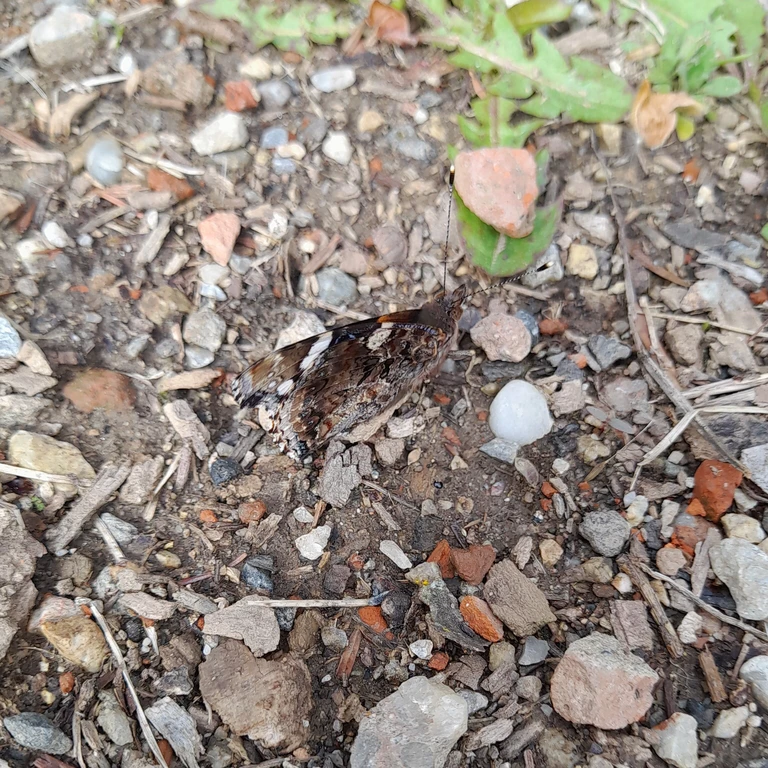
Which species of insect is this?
Vanessa atalanta
